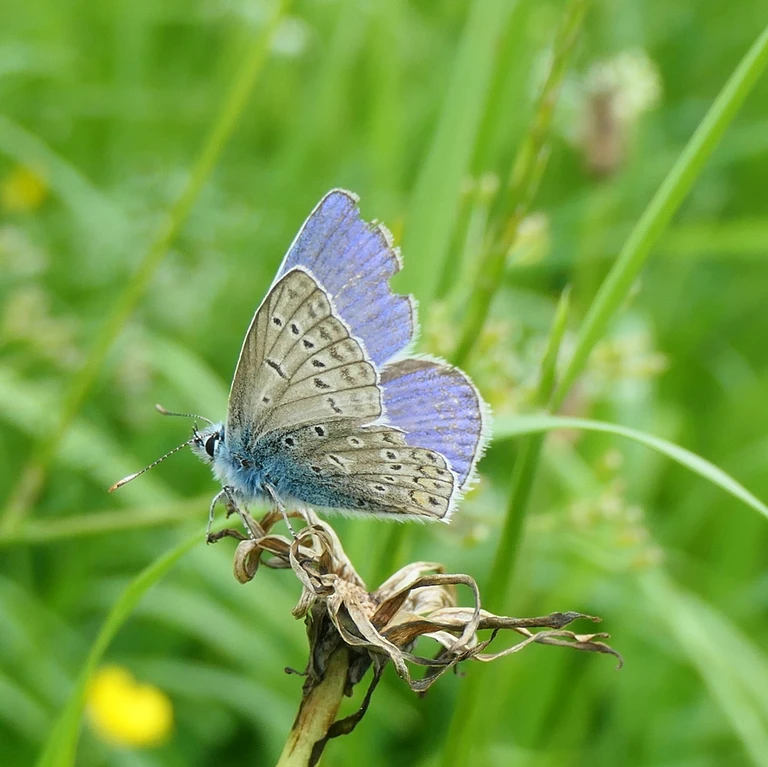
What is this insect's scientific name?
Polyommatus icarus
